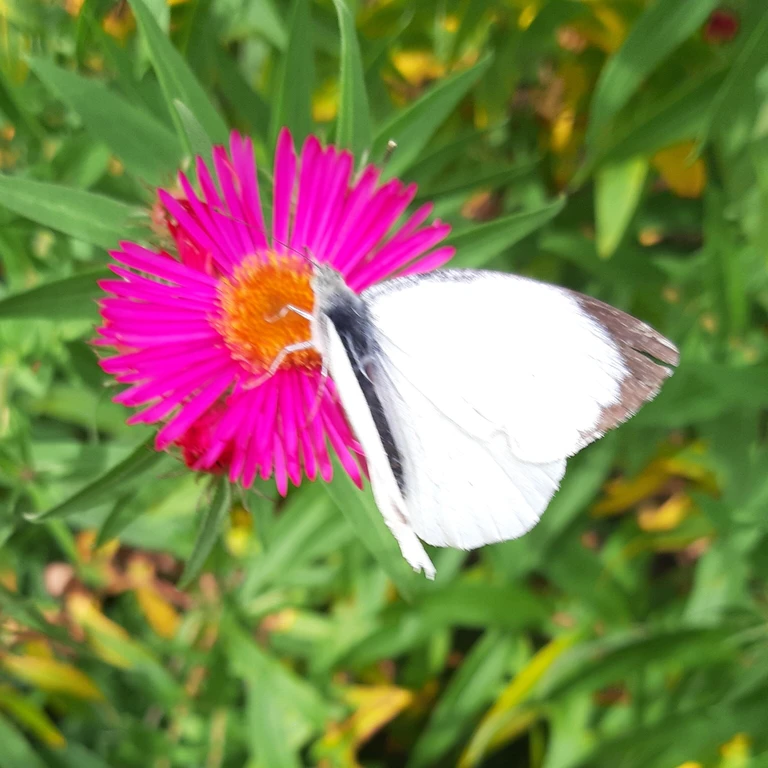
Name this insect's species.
Pieris brassicae
